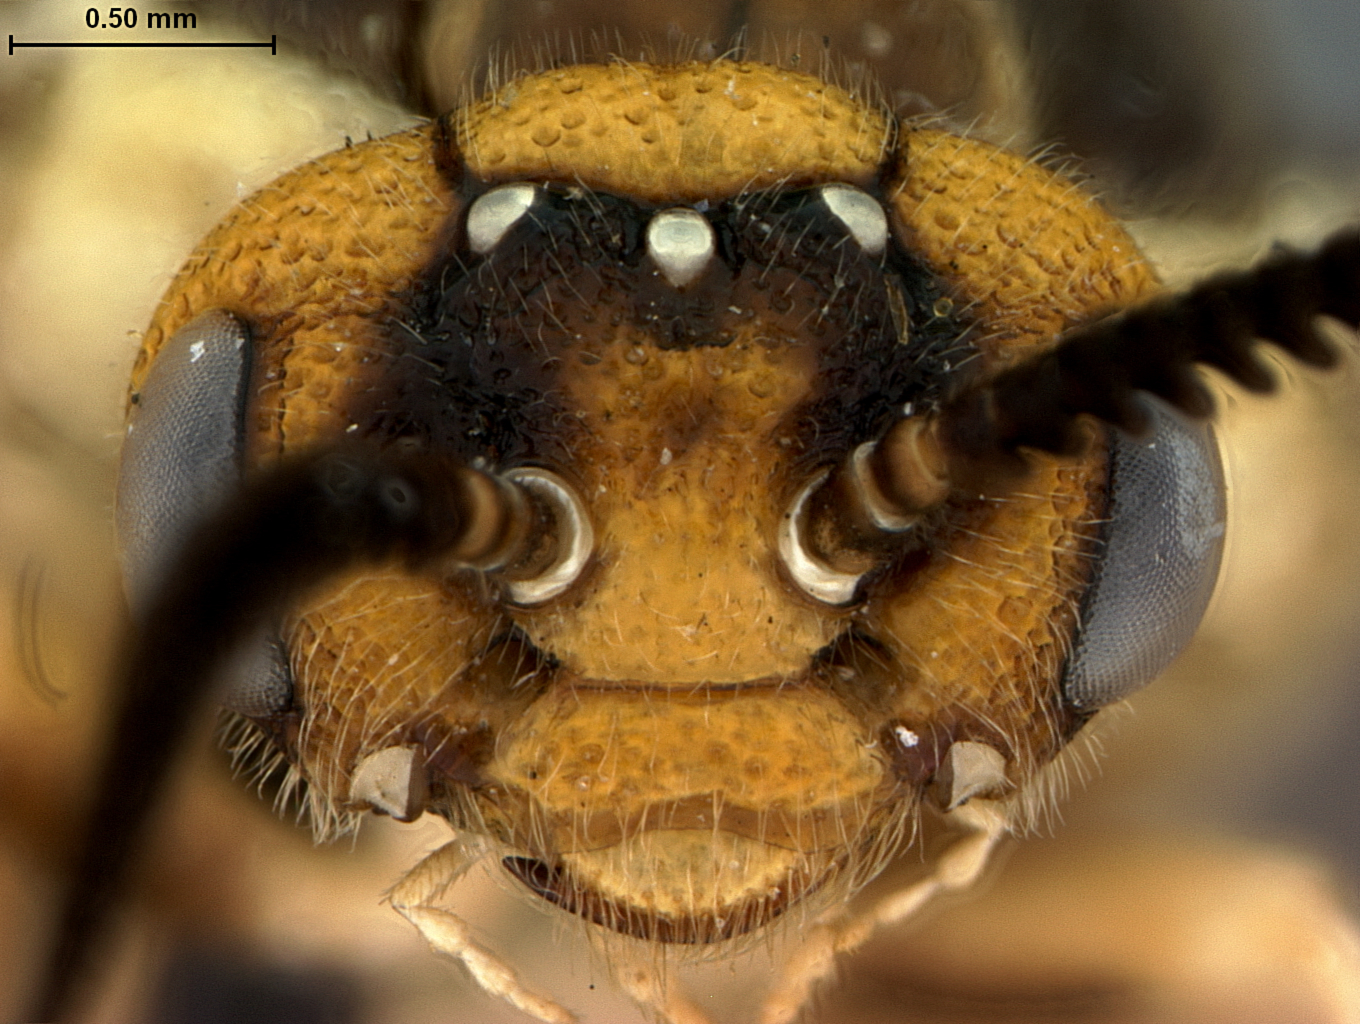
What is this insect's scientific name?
Neodiprion banksianae
